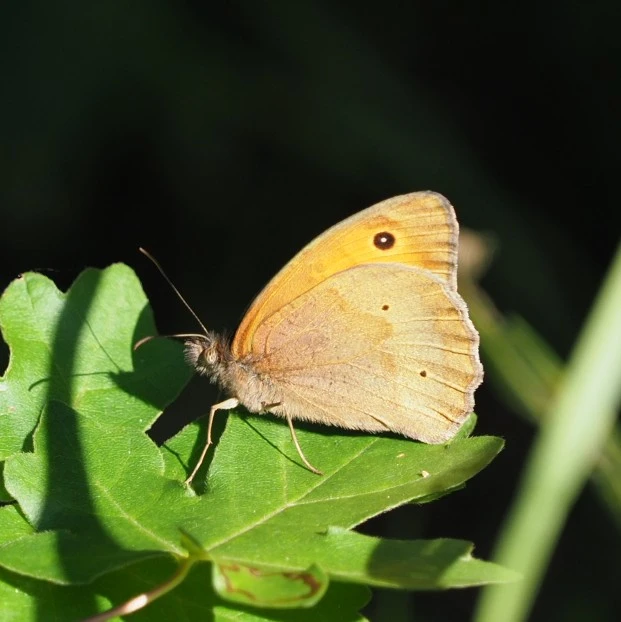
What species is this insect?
Maniola jurtina
